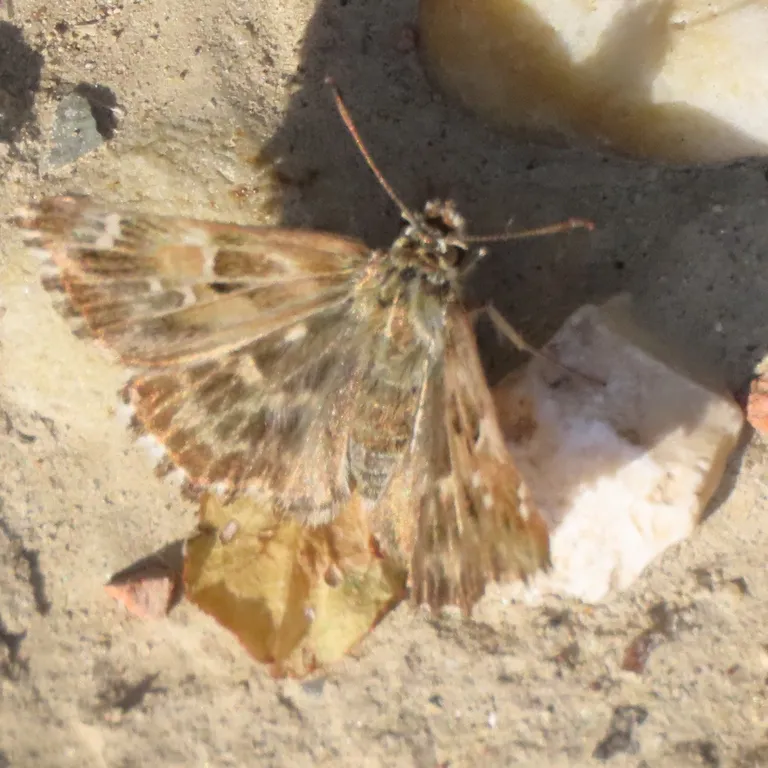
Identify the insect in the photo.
Carcharodus alceae
